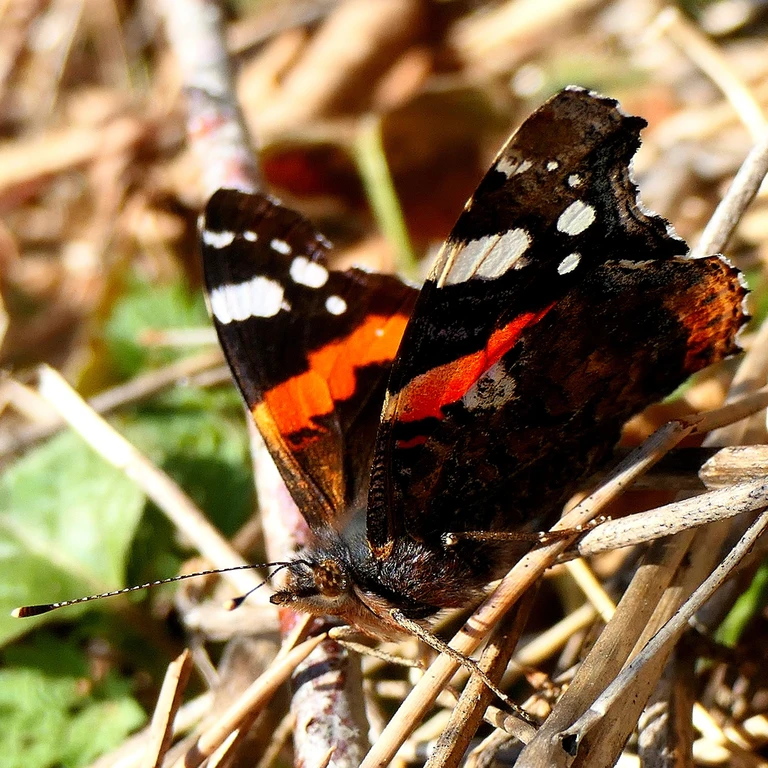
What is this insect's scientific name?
Vanessa atalanta
